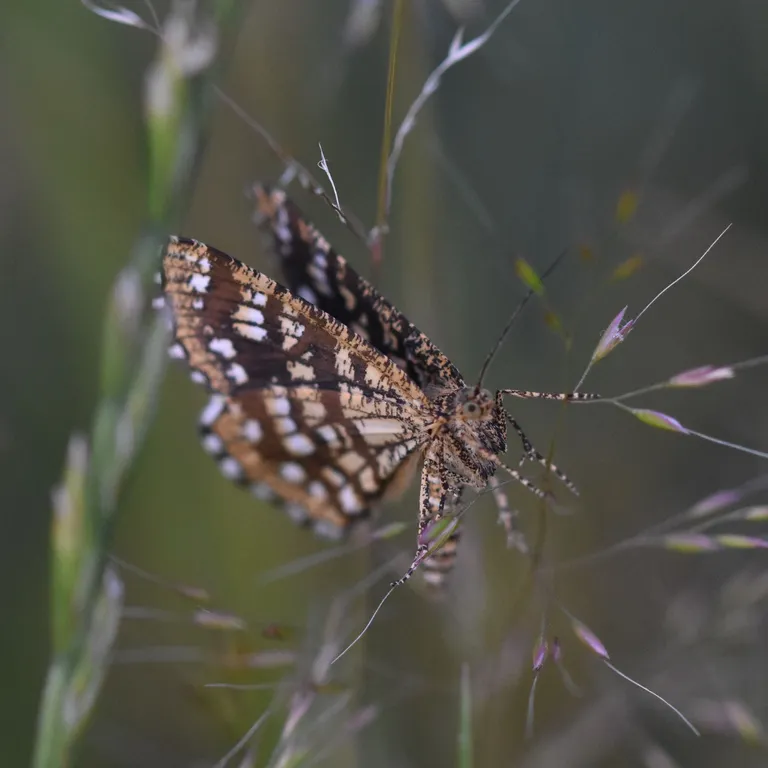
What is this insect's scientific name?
Chiasmia clathrata
